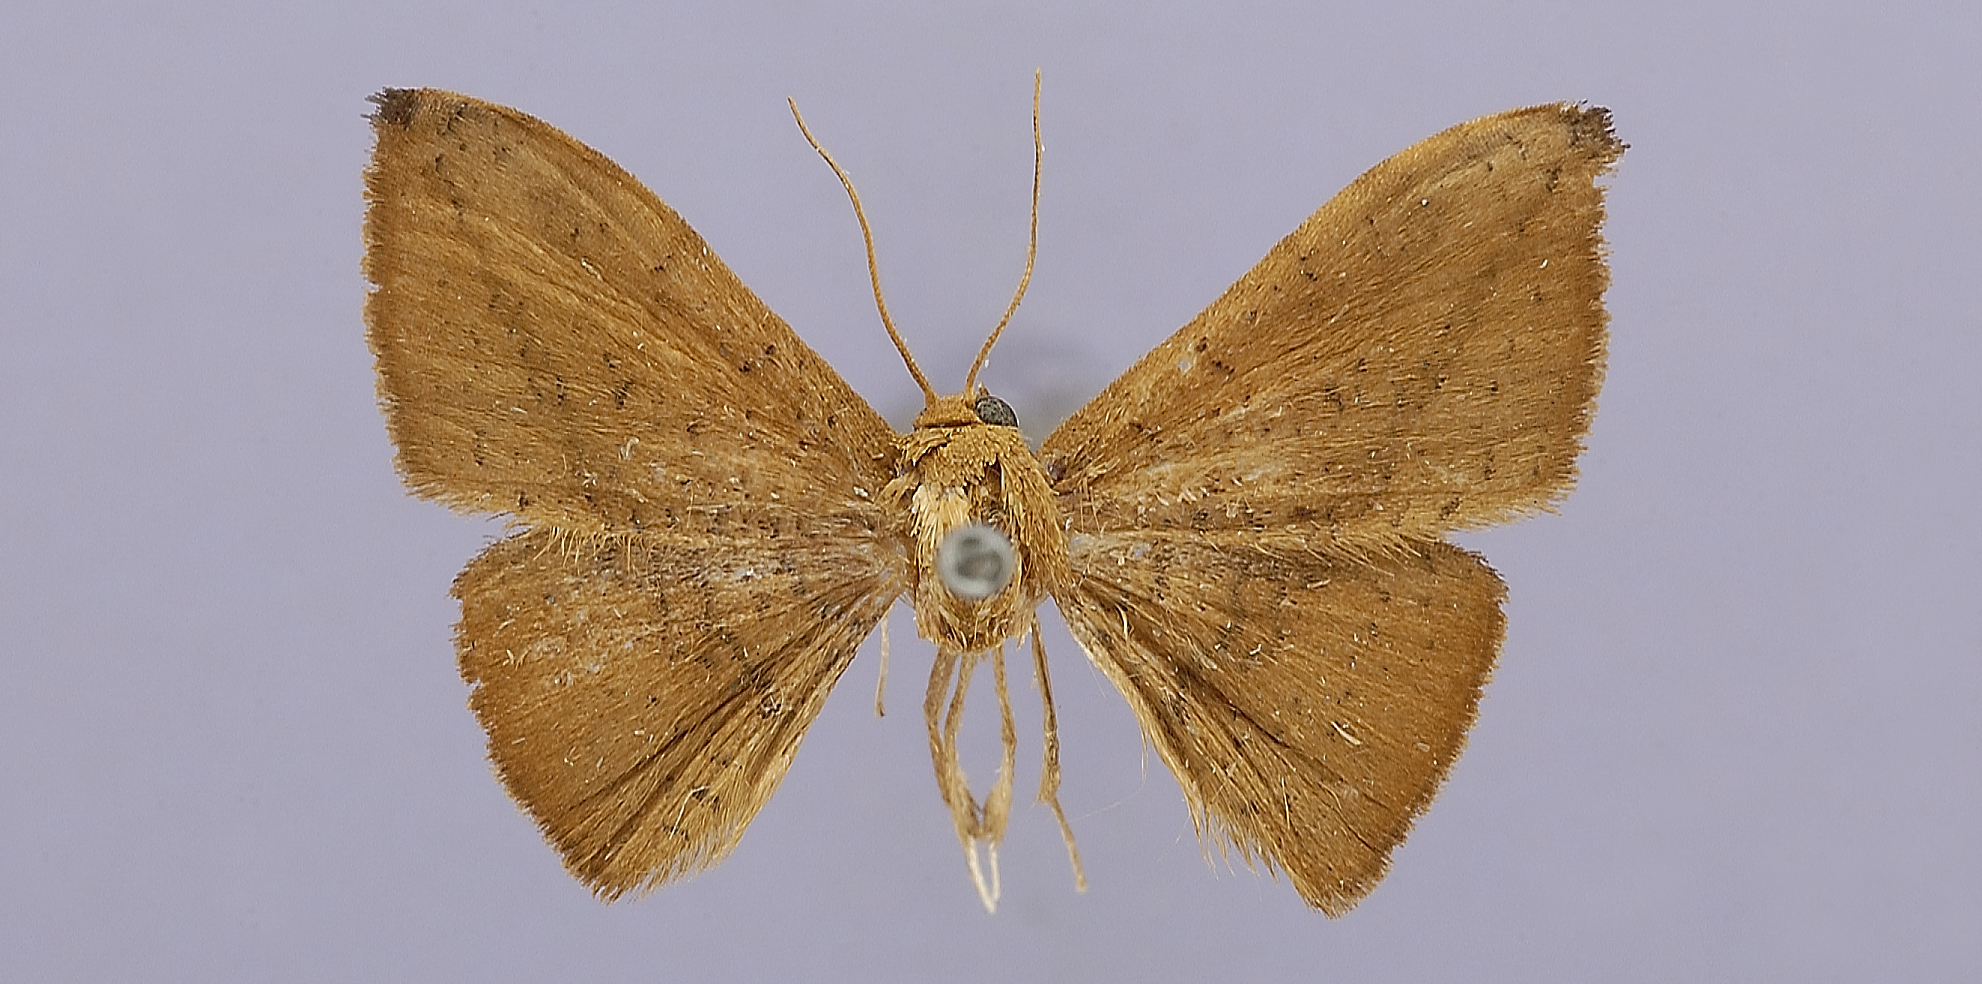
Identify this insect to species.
Striglina brunneata
